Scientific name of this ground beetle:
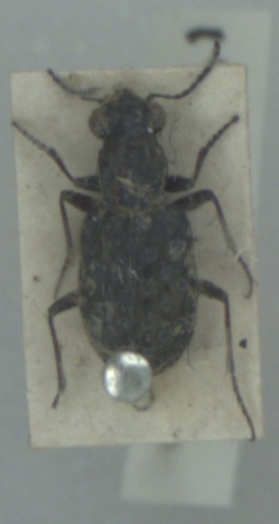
Elaphrus cupreus
